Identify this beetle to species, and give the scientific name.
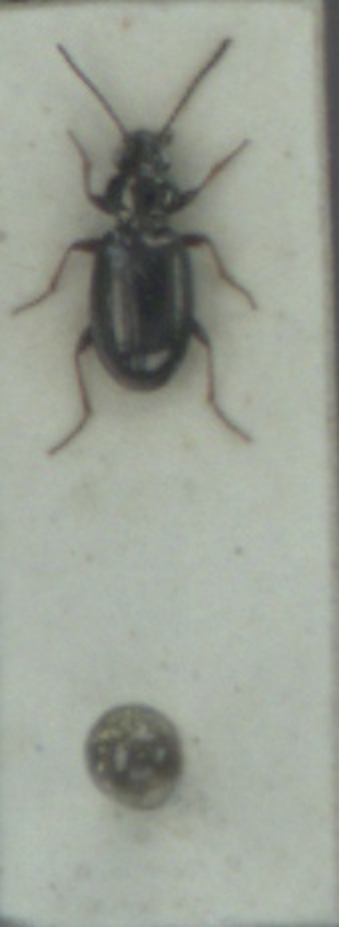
Bembidion lampros
